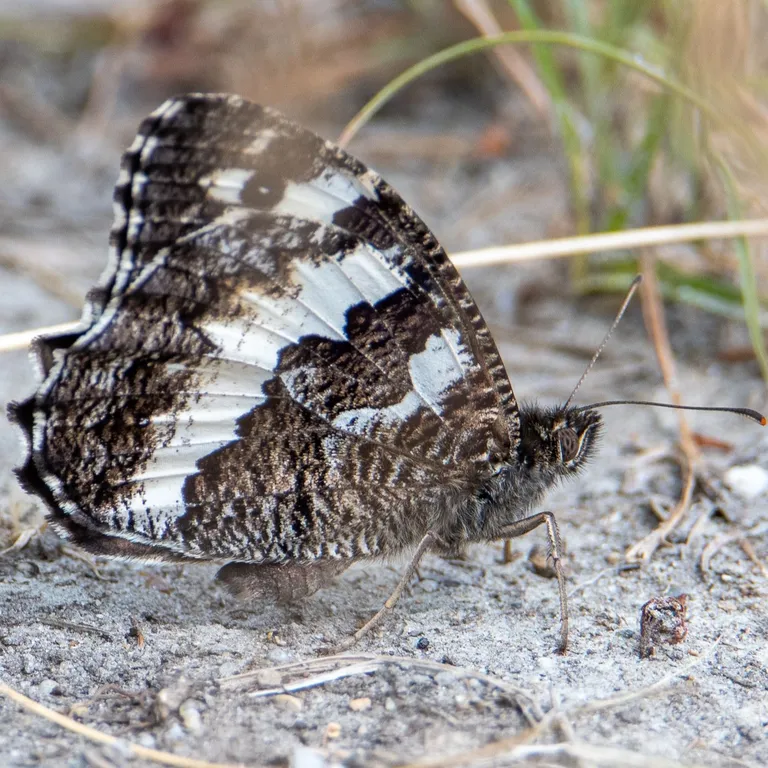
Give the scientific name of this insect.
Brintesia circe
